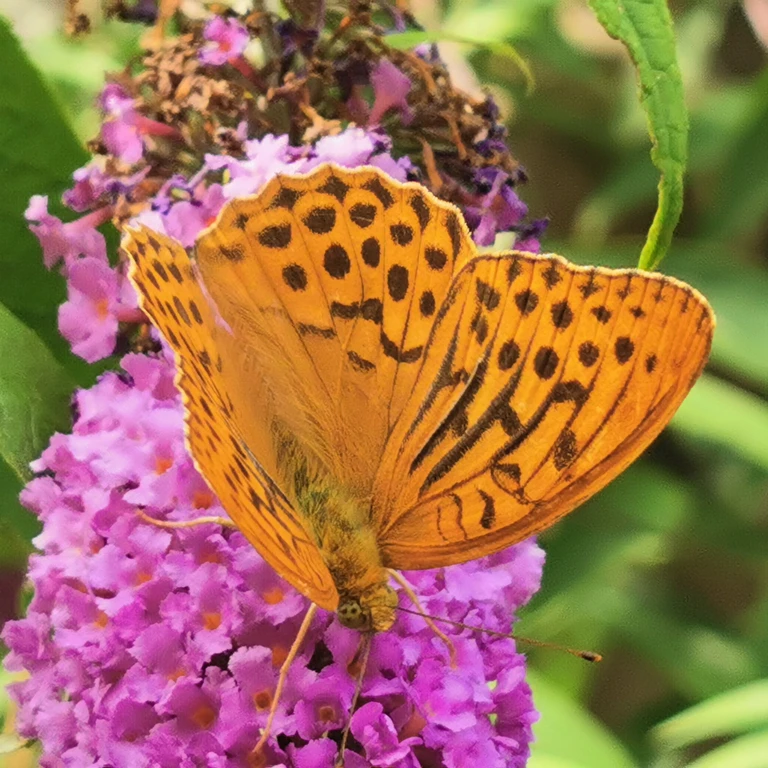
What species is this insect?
Argynnis paphia
